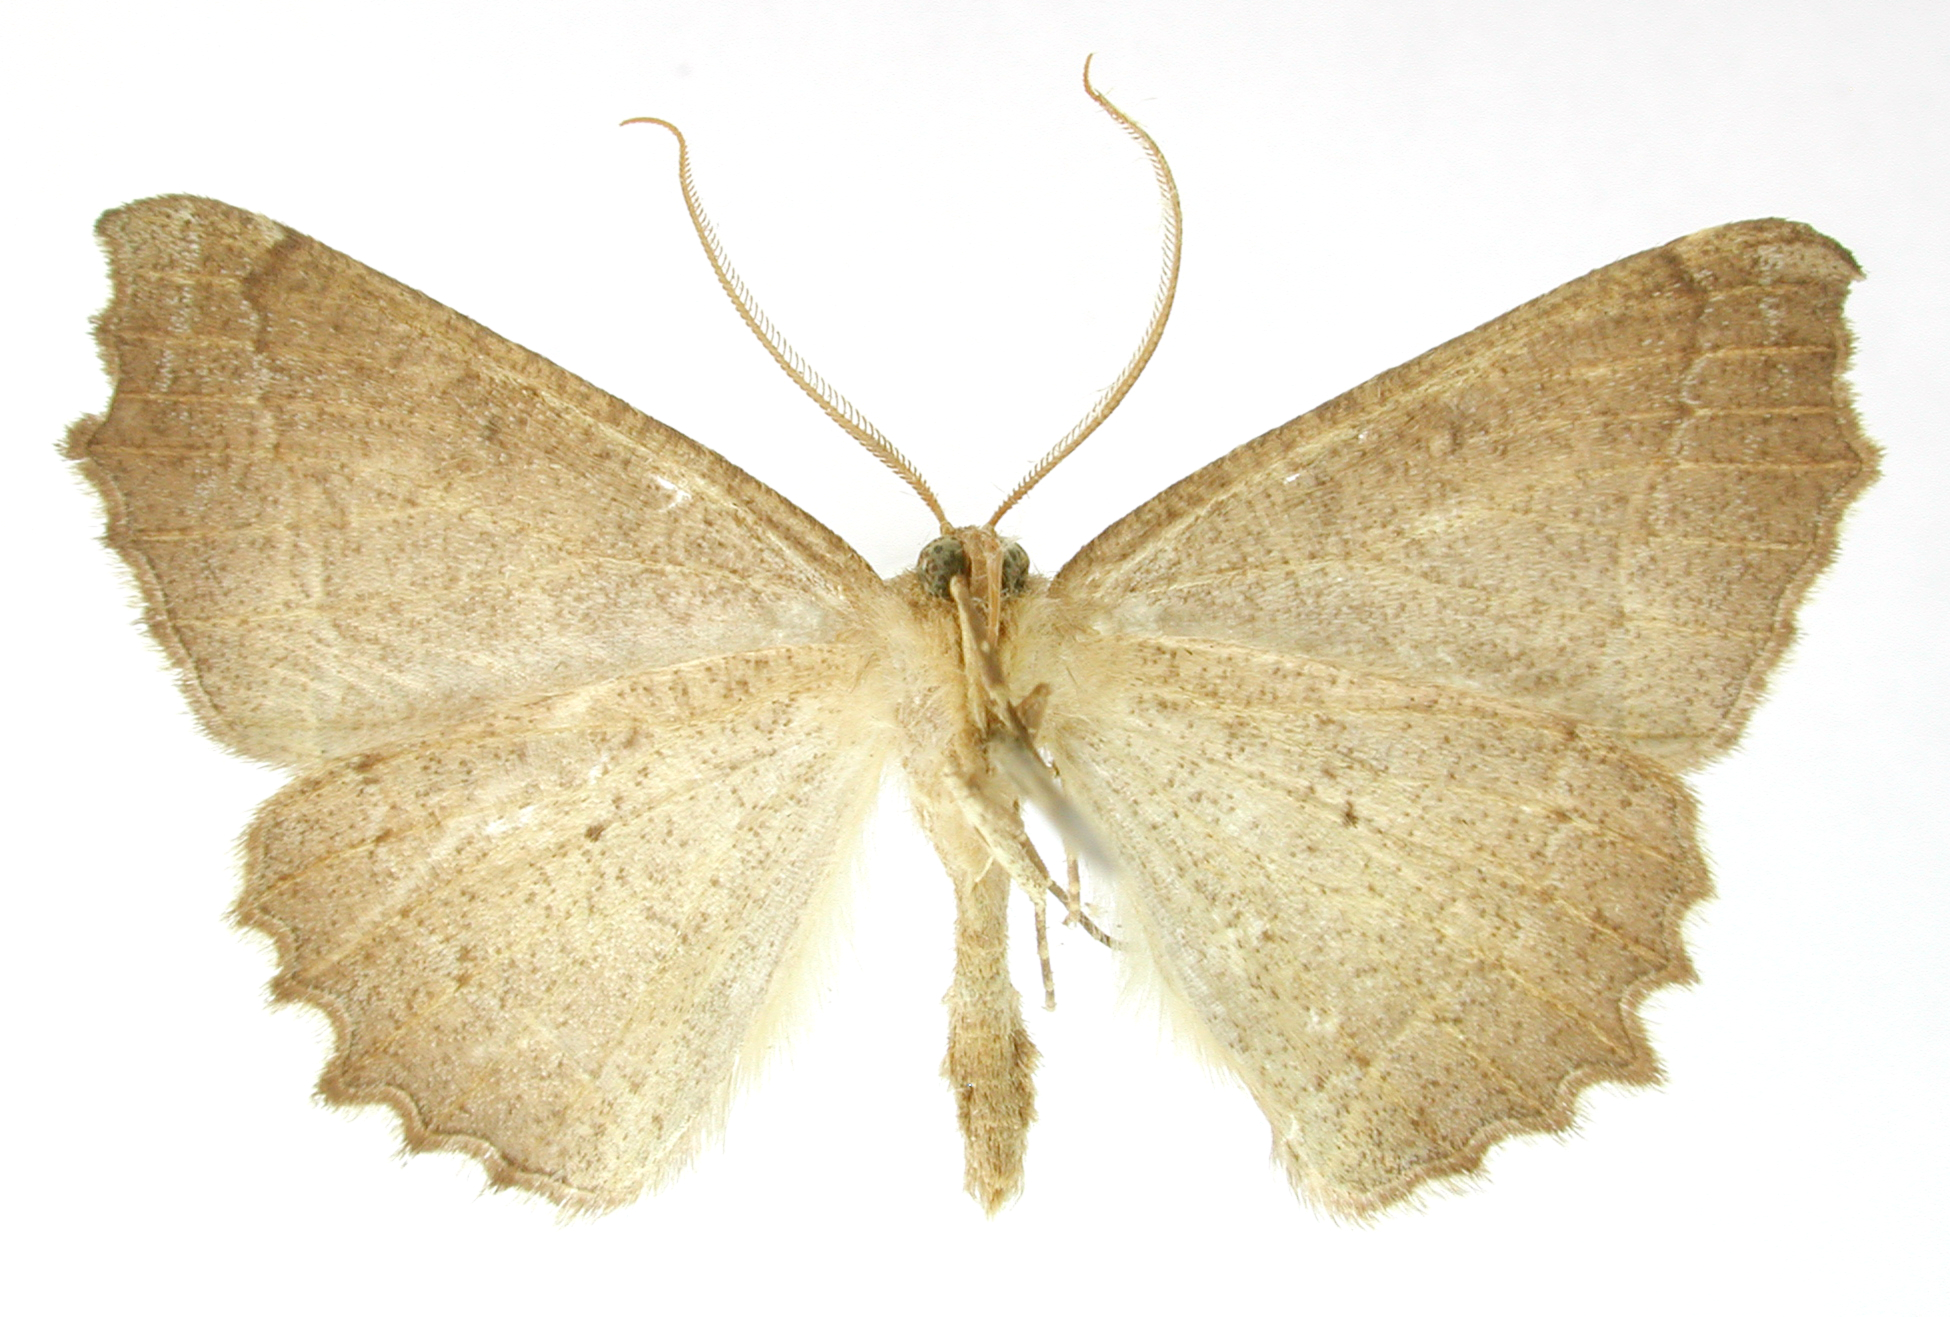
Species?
Selenia albilinearia
